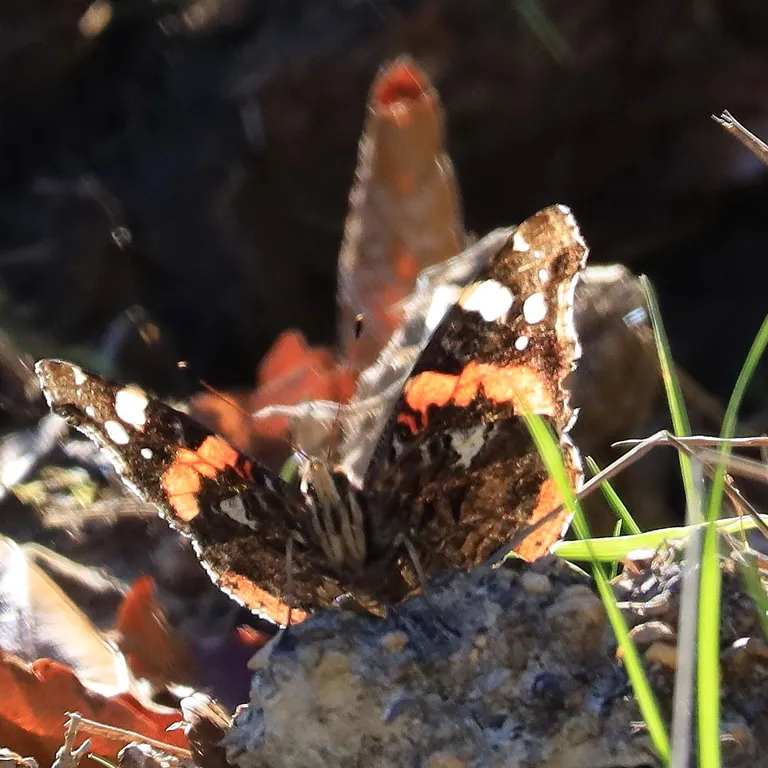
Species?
Vanessa atalanta
